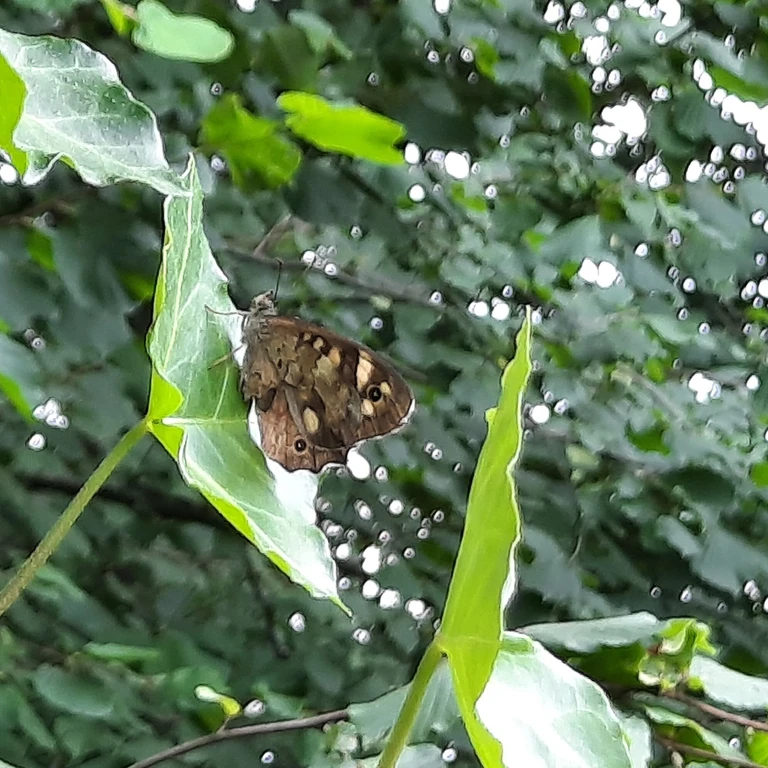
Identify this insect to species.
Pararge aegeria
